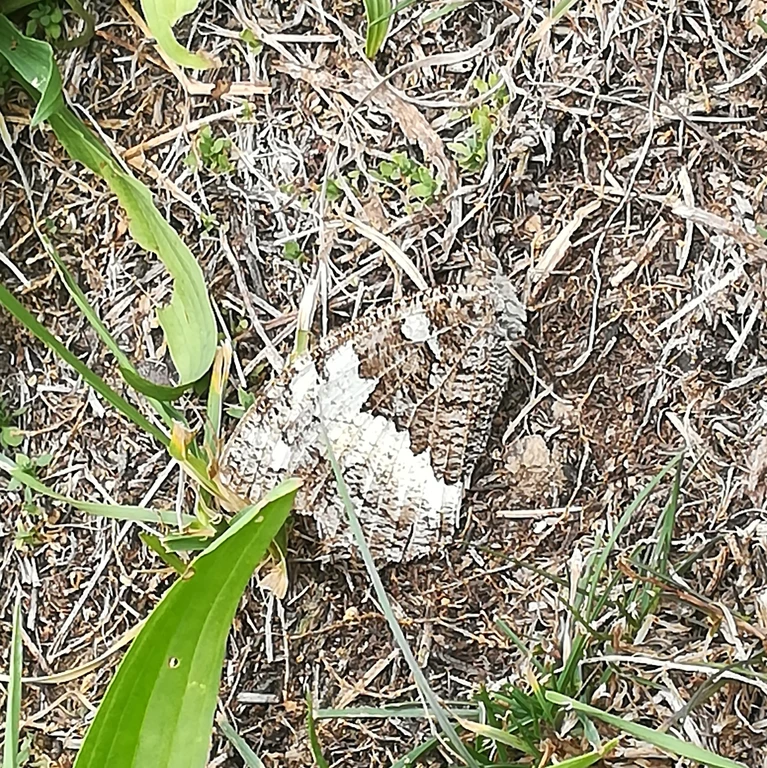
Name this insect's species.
Brintesia circe
